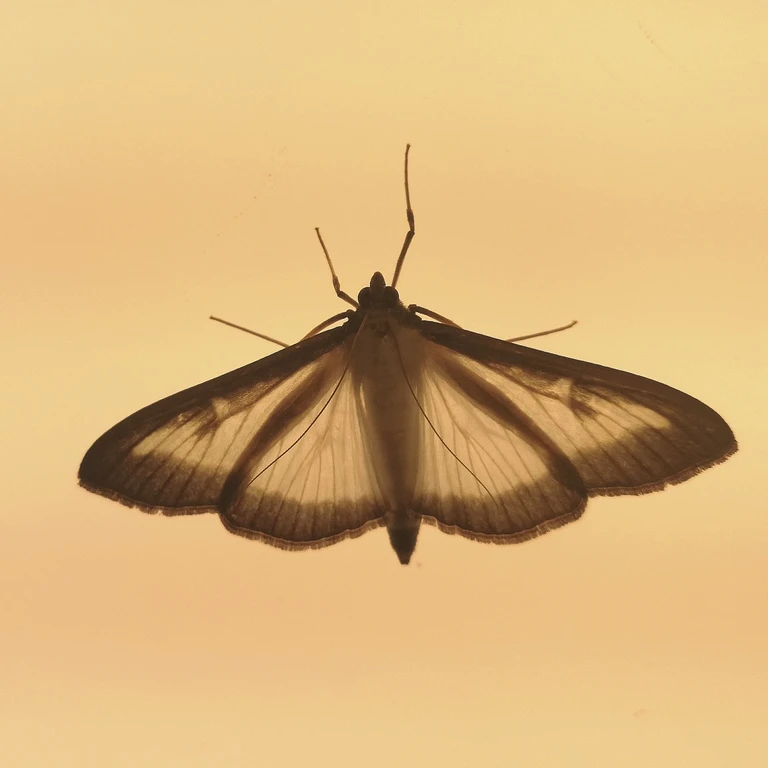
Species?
Cydalima perspectalis
